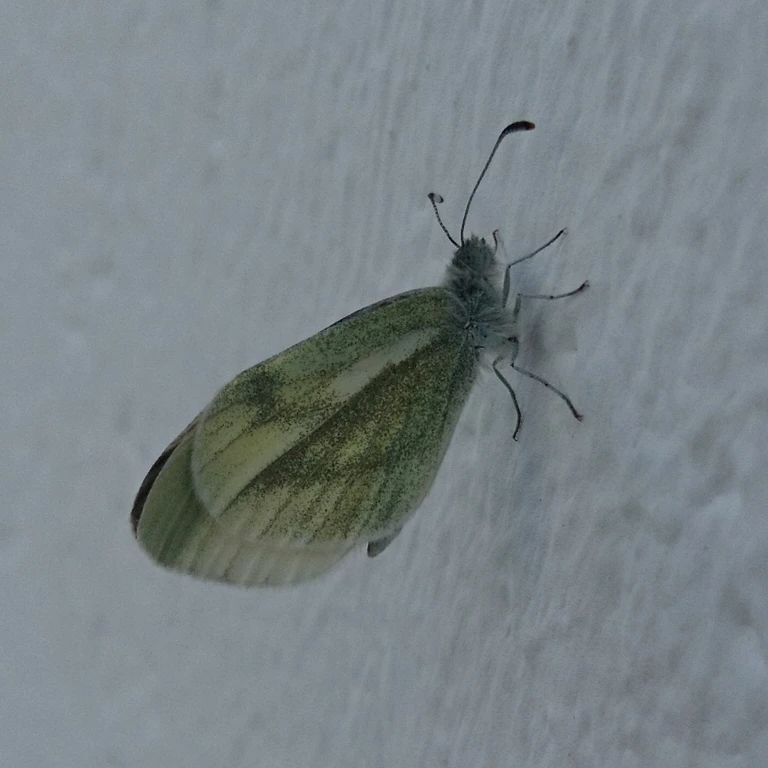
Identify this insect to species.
Leptidea sinapis/juvernica
